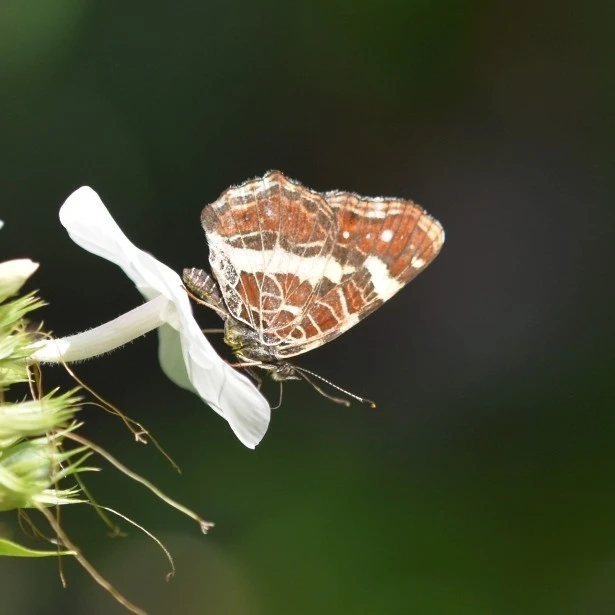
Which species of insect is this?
Araschnia levana
